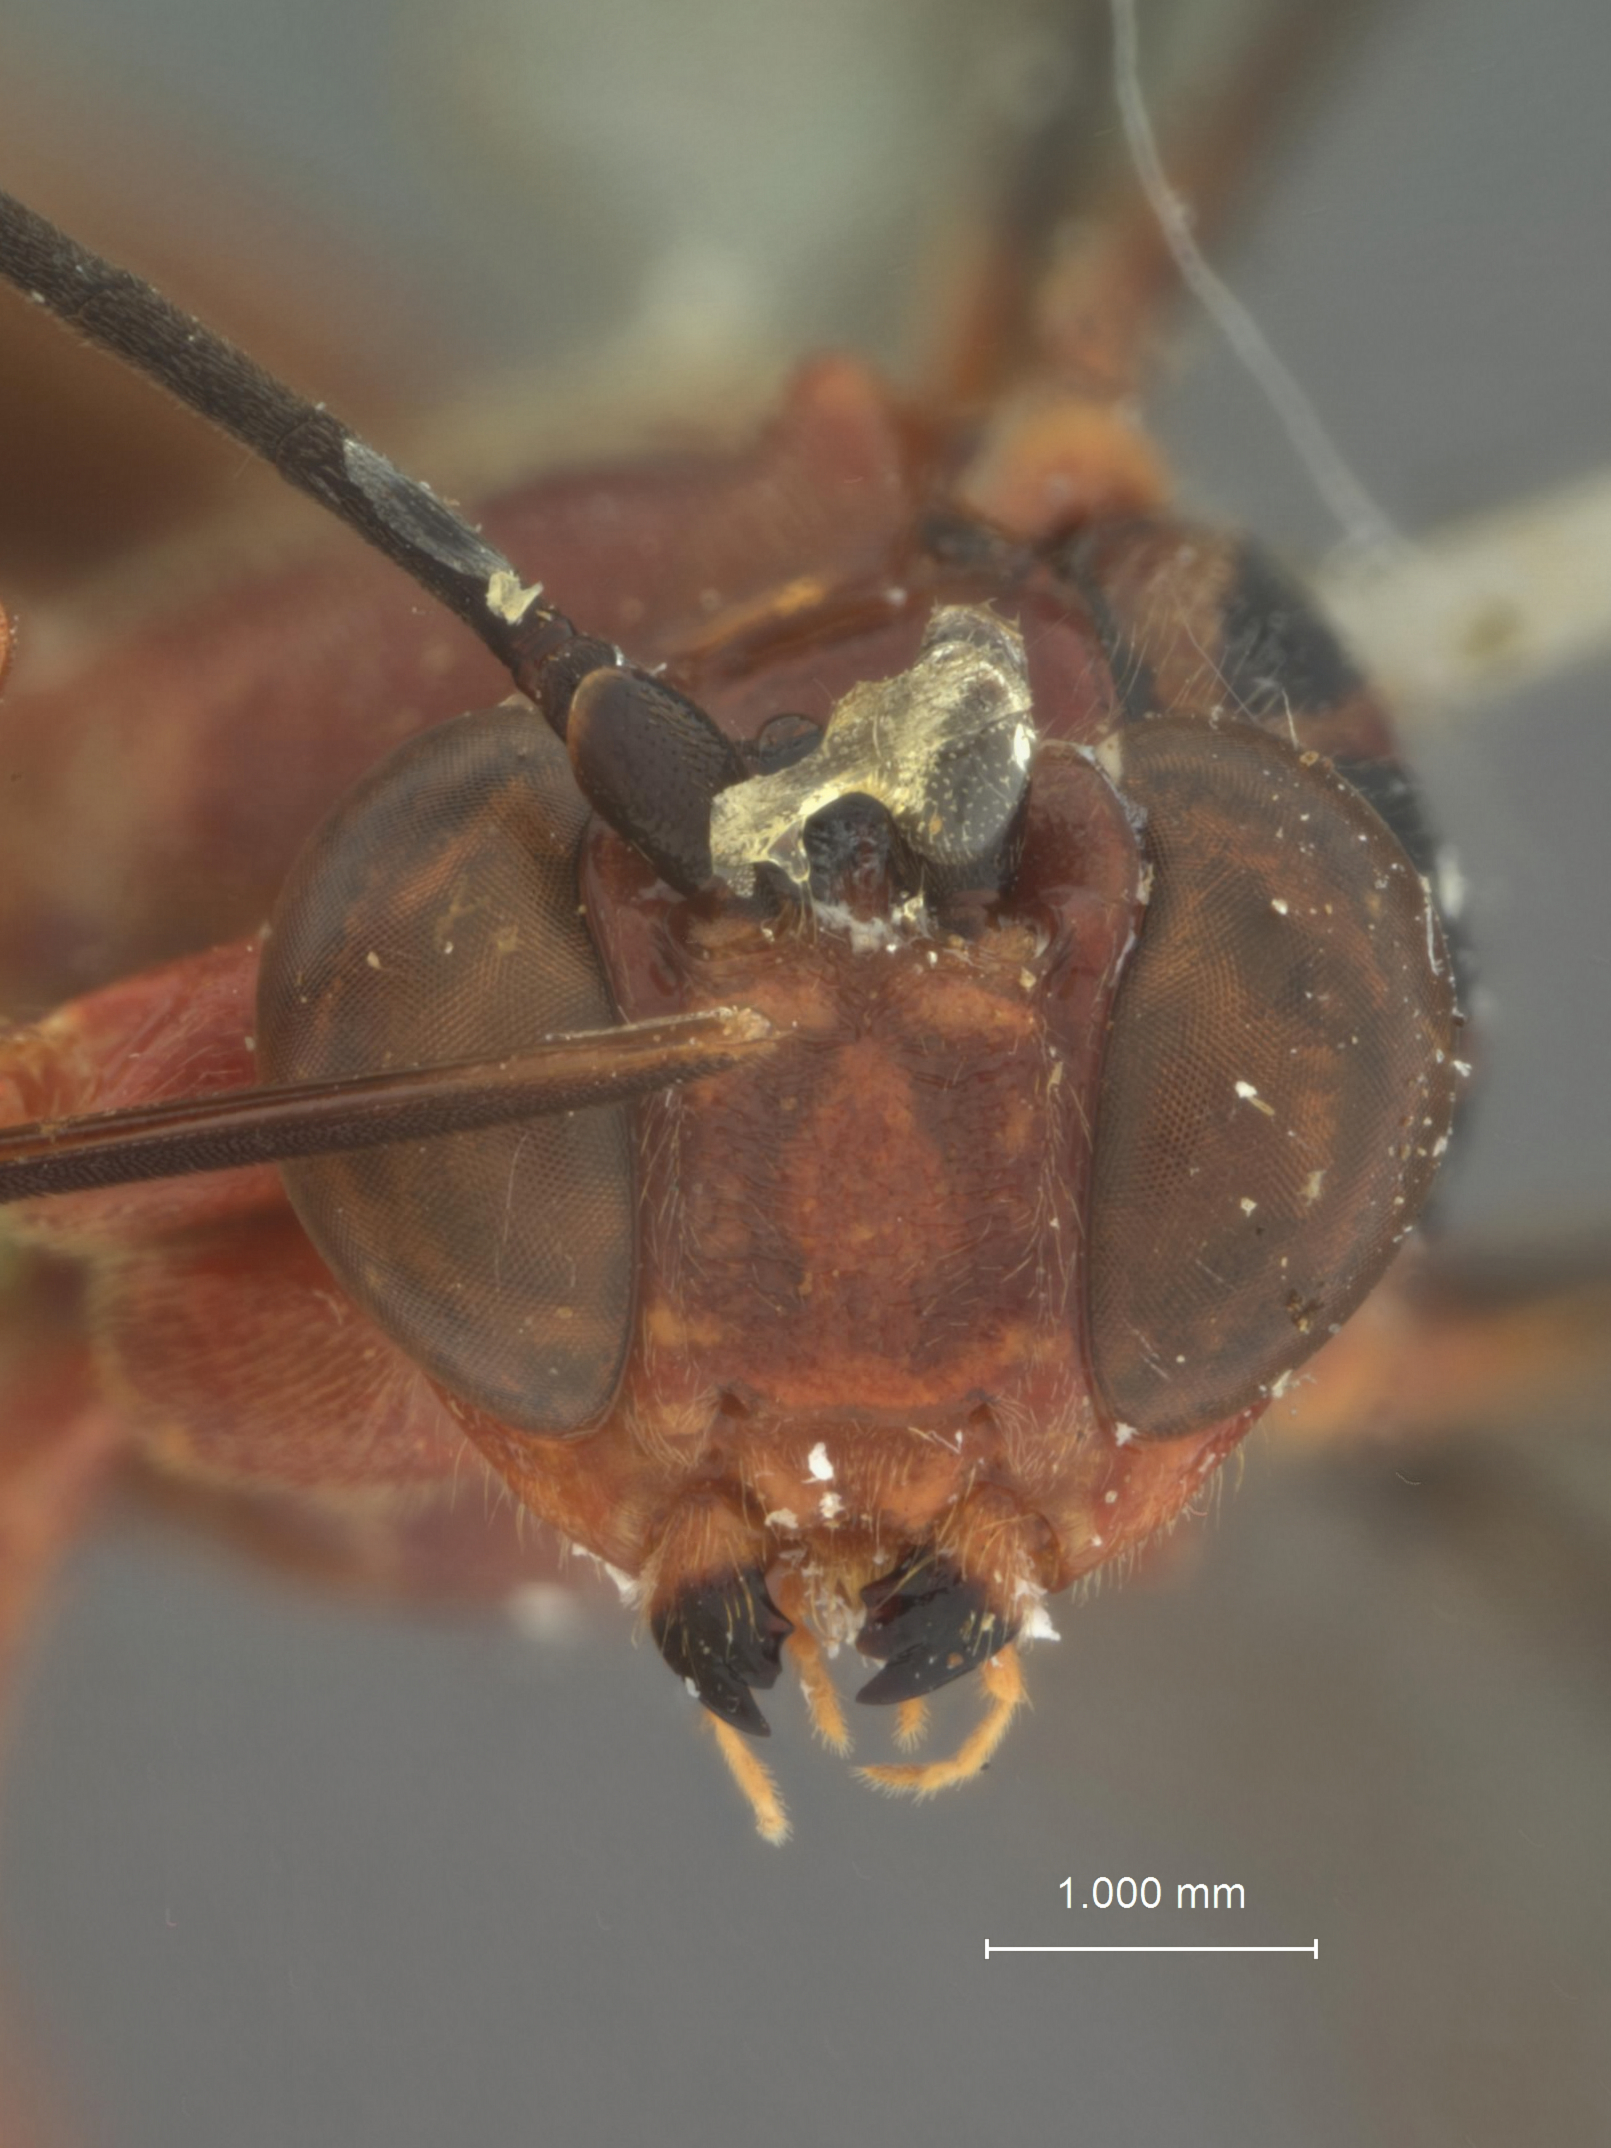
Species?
Sychostigma rotunda
